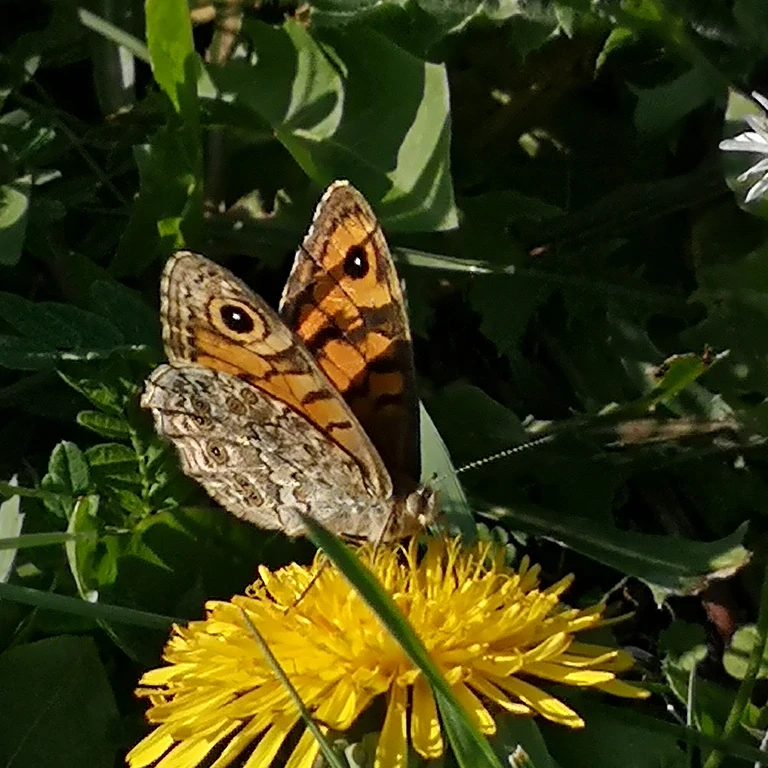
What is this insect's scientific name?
Lasiommata megera (also Pararge megera)
